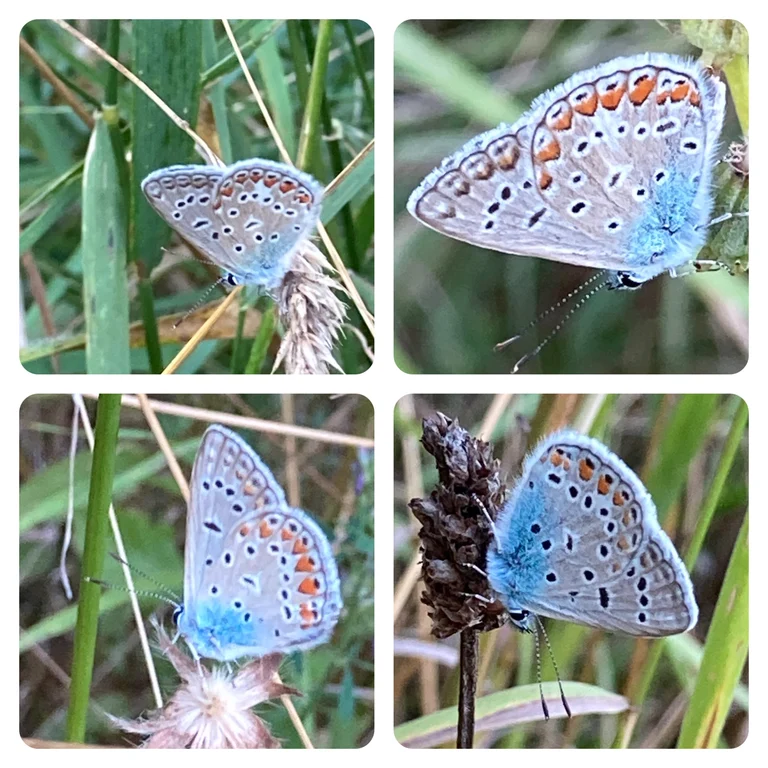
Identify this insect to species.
Polyommatus icarus
